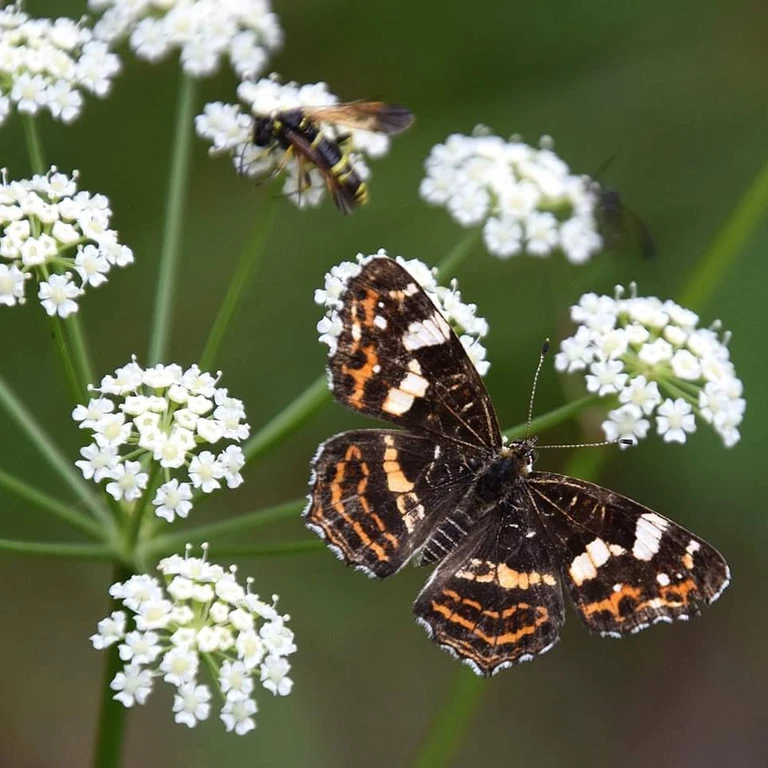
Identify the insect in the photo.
Araschnia levana
